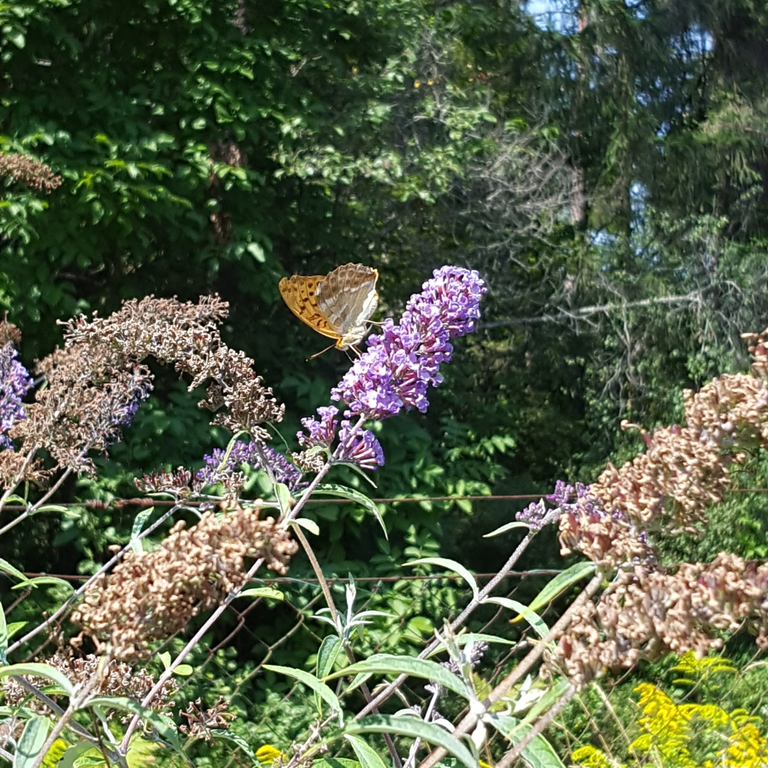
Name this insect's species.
Argynnis paphia
